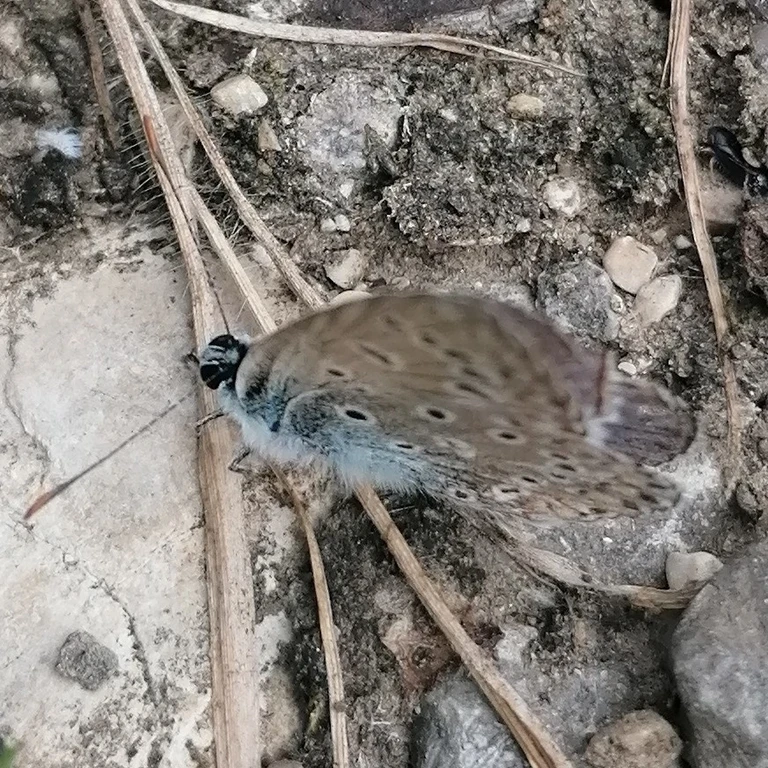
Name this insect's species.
Polyommatus icarus
